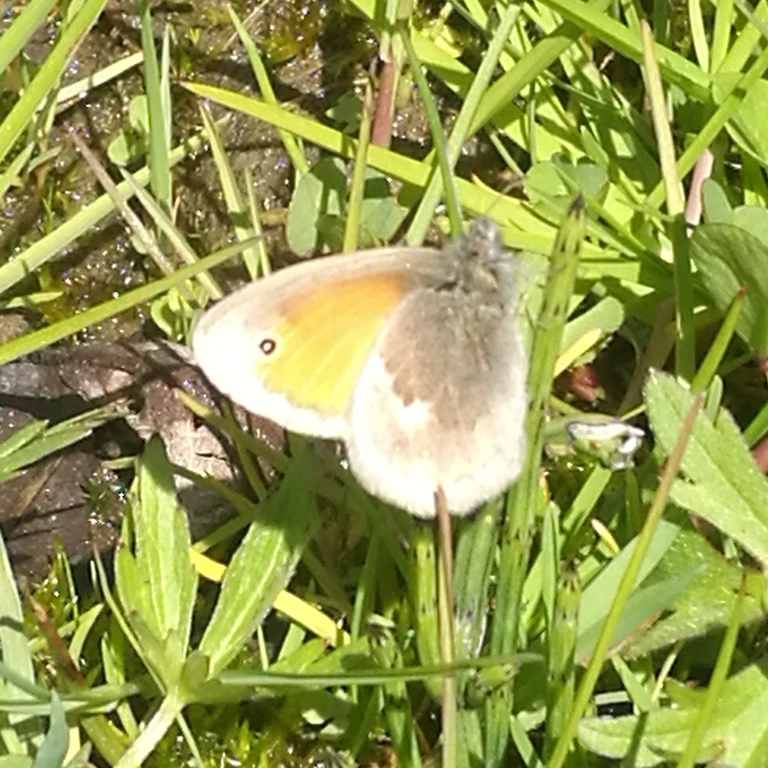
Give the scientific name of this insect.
Coenonympha pamphilus
